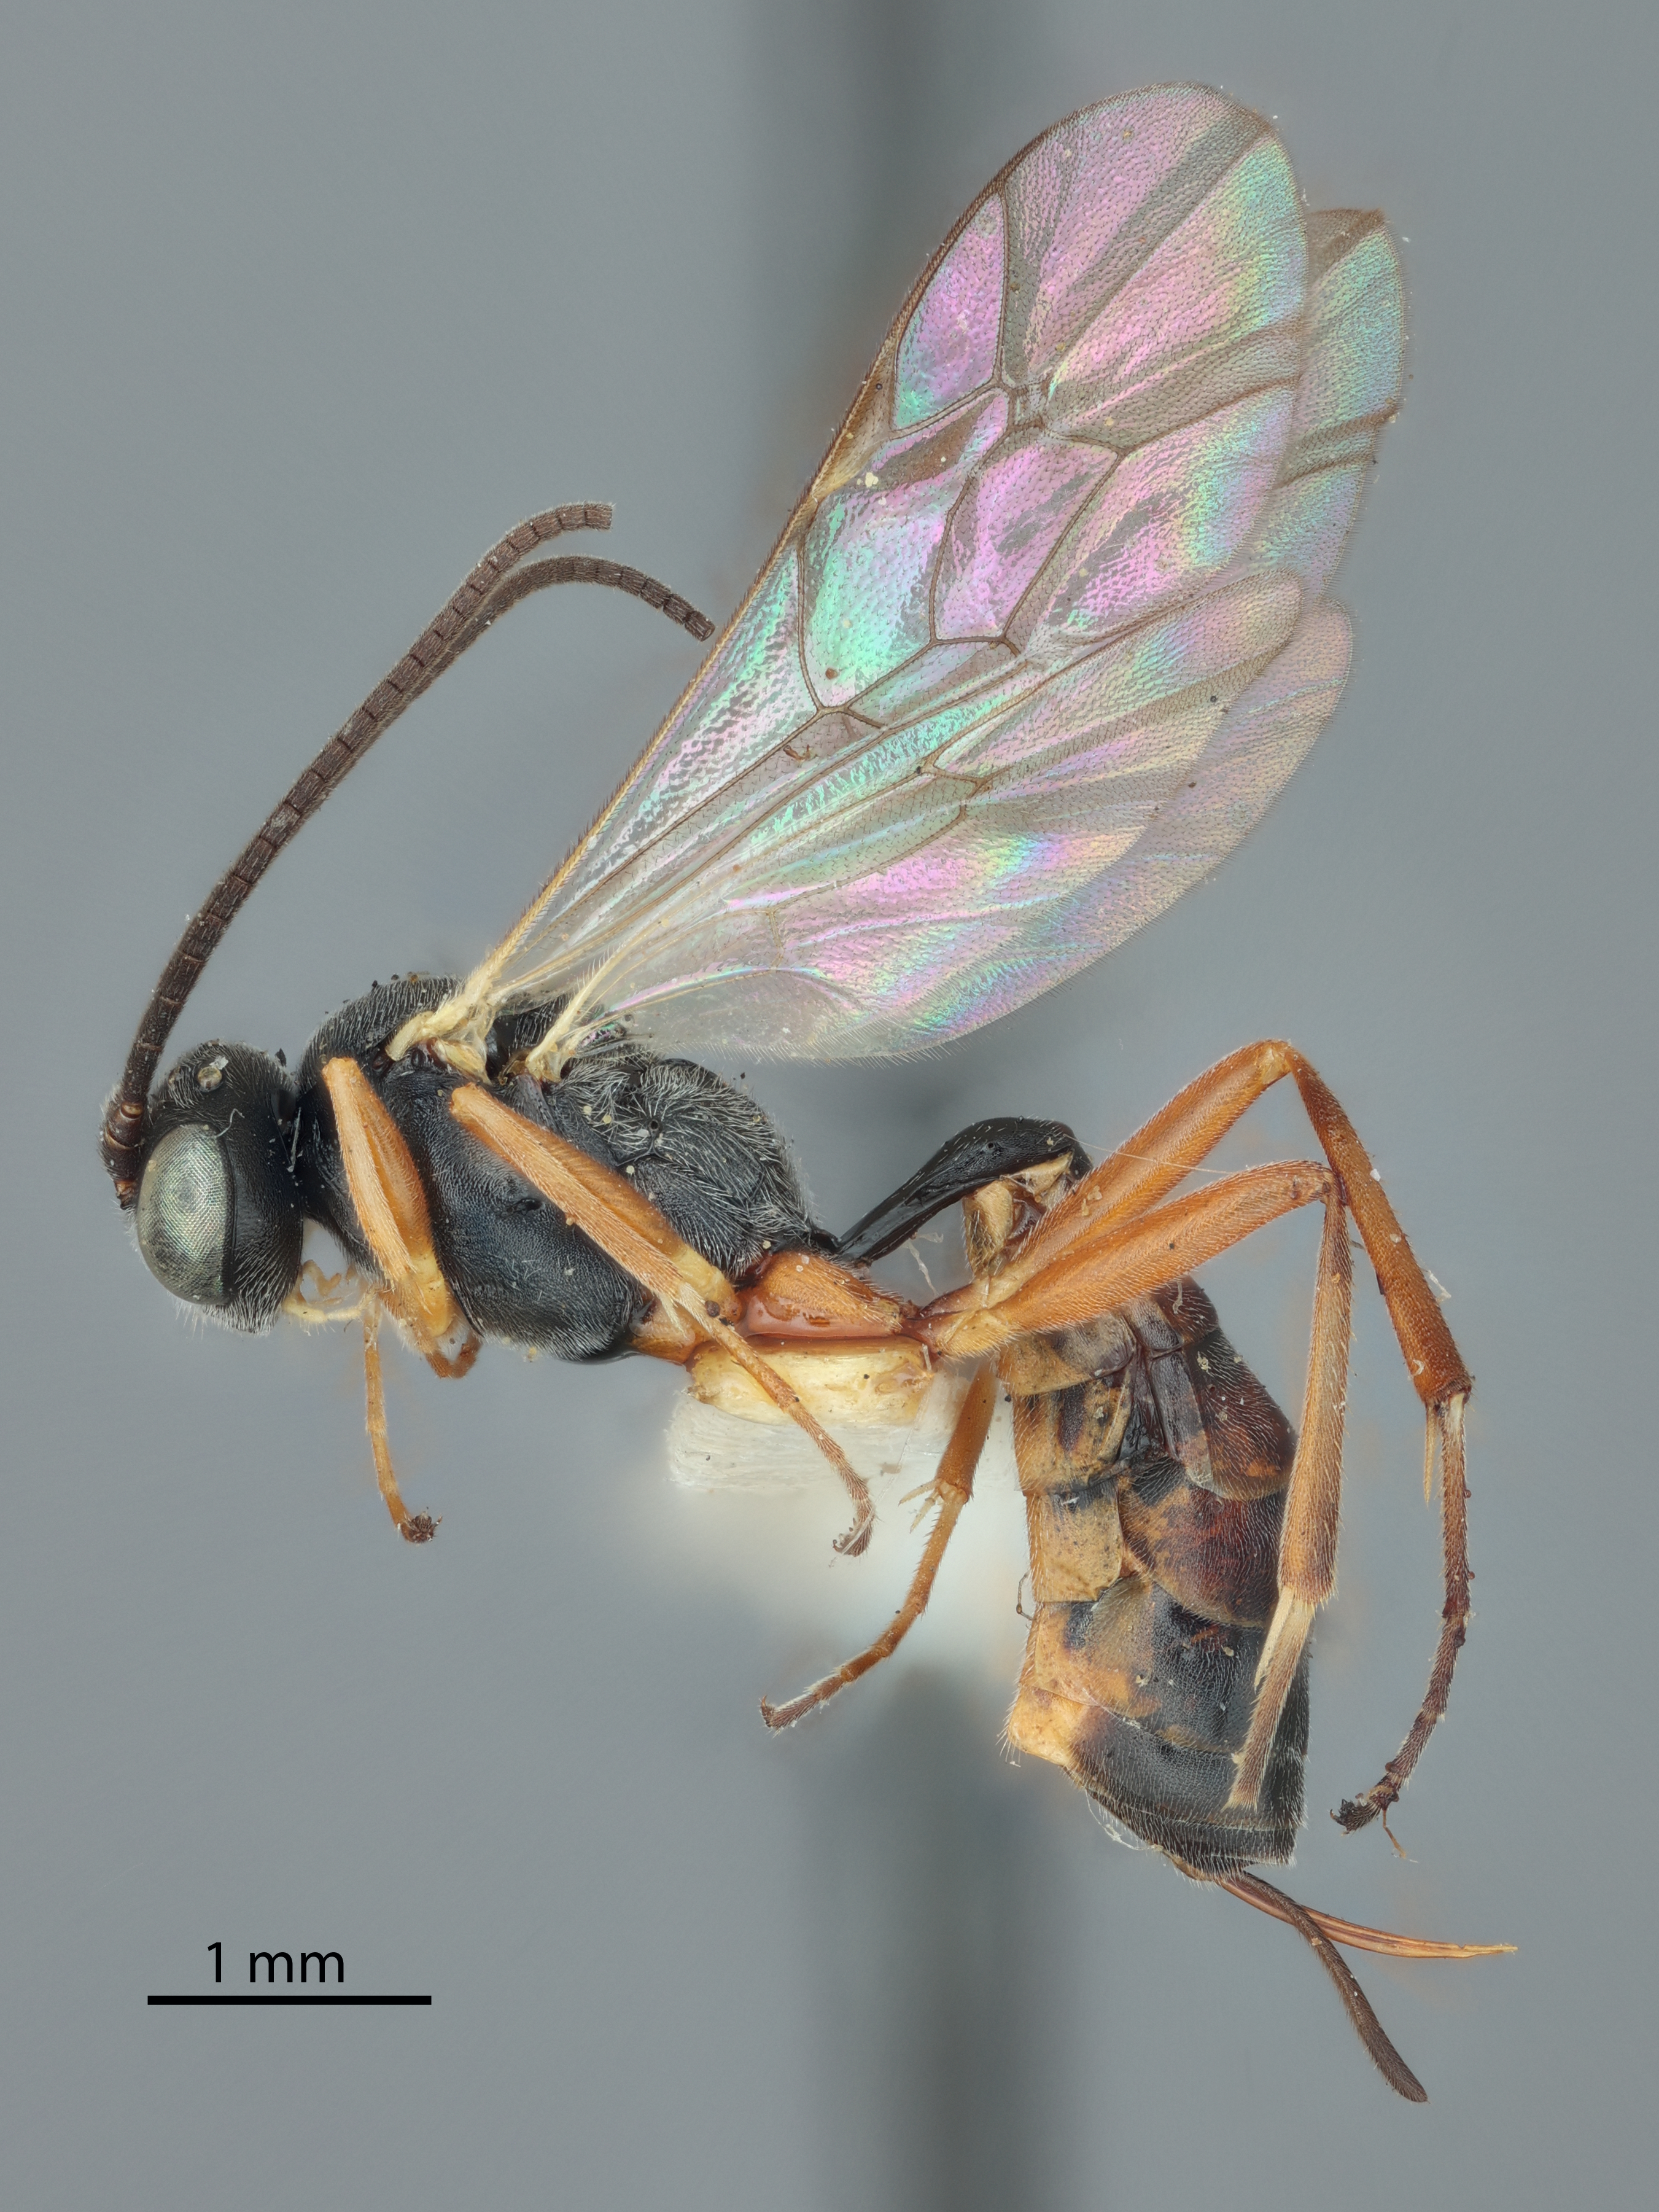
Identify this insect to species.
Sagaritis cuficoxalis
